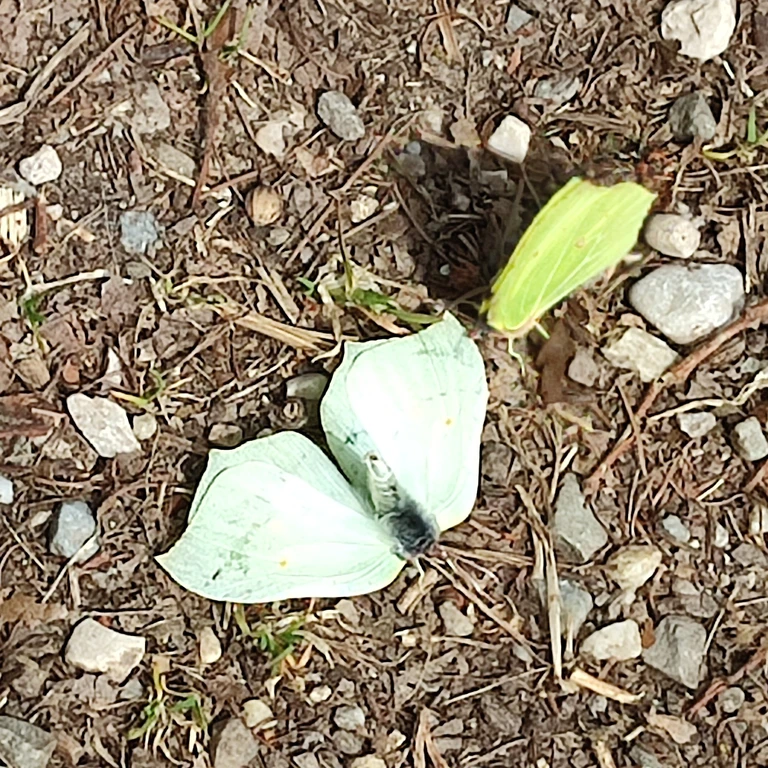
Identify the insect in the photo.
Gonepteryx rhamni
